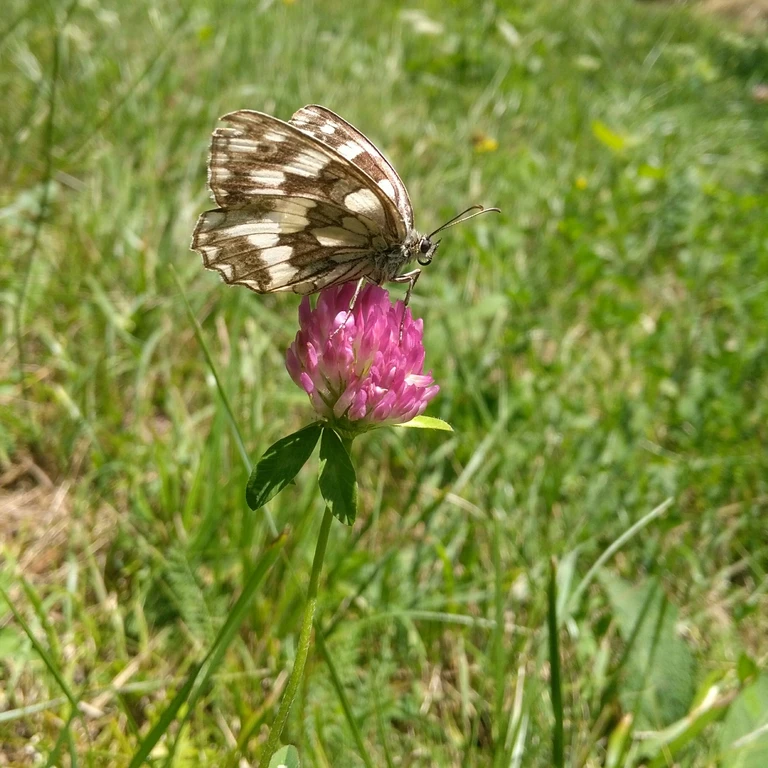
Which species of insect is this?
Melanargia galathea
